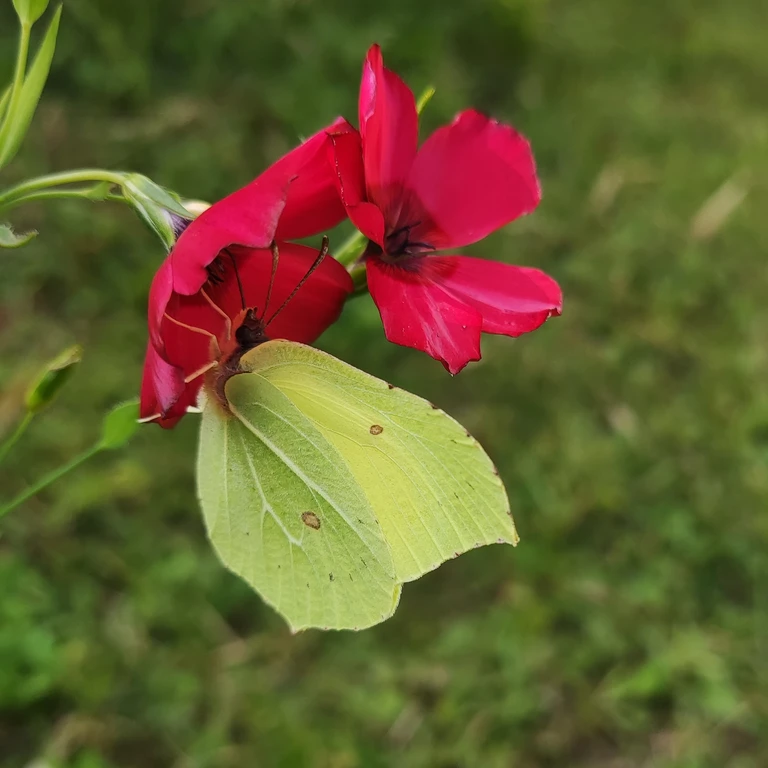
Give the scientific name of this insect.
Gonepteryx rhamni
